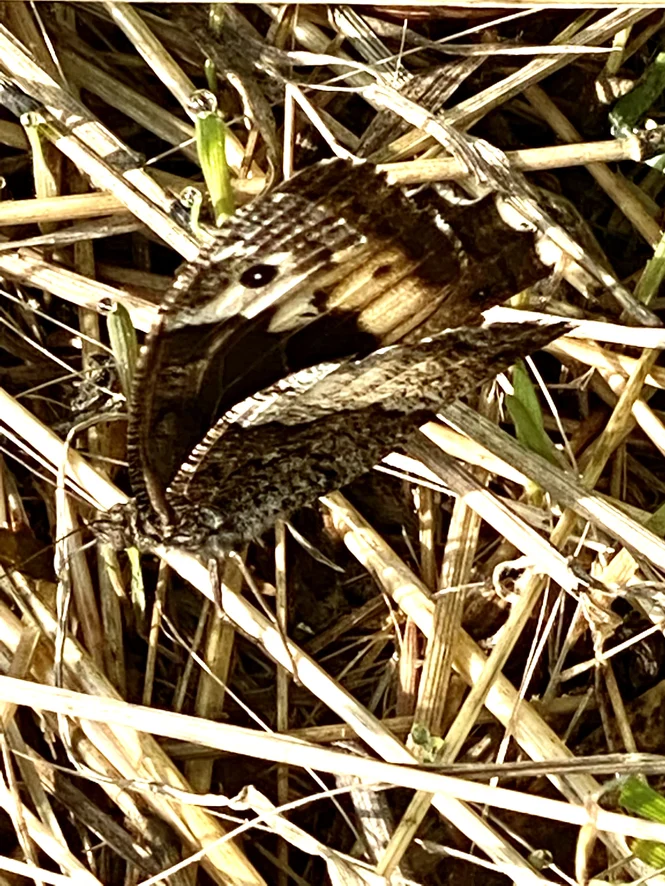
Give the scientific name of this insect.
Hipparchia fagi
